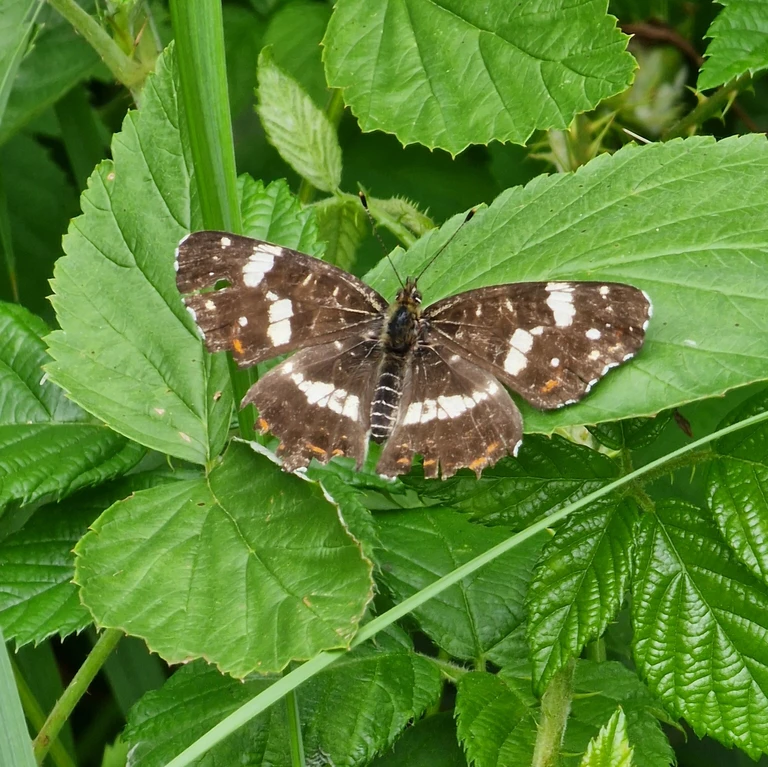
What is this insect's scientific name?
Araschnia levana
